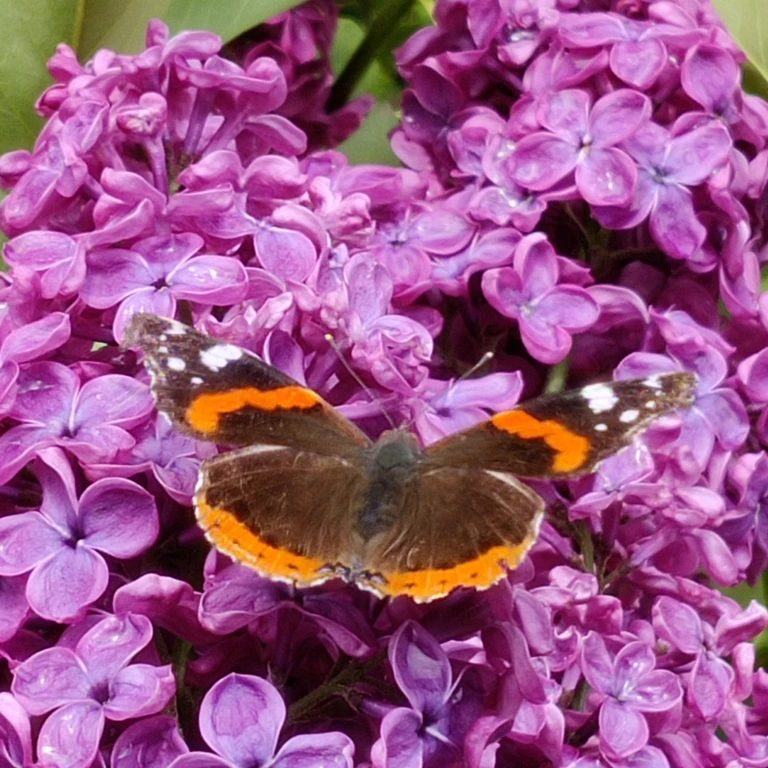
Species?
Vanessa atalanta
